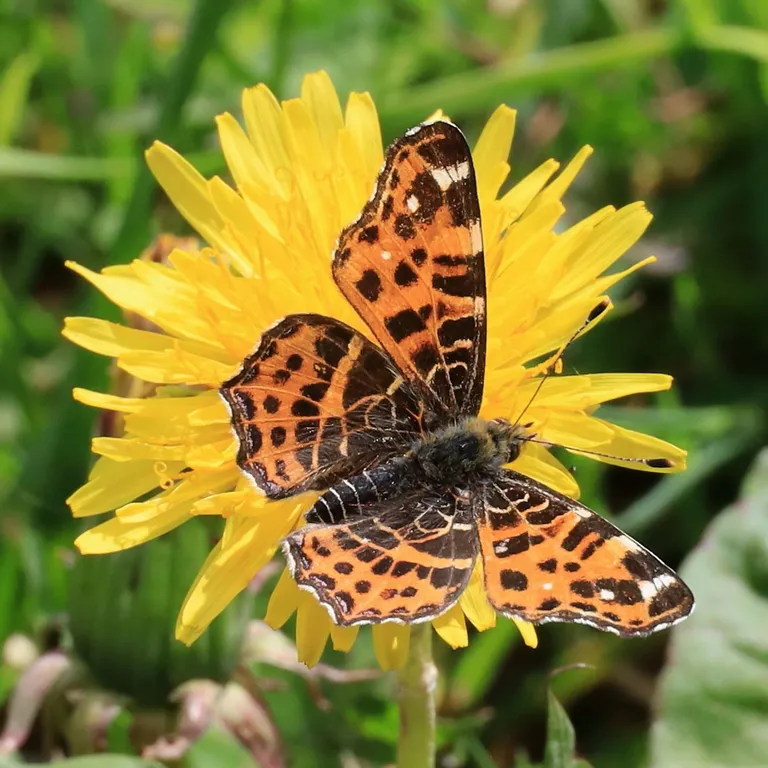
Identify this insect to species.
Araschnia levana
